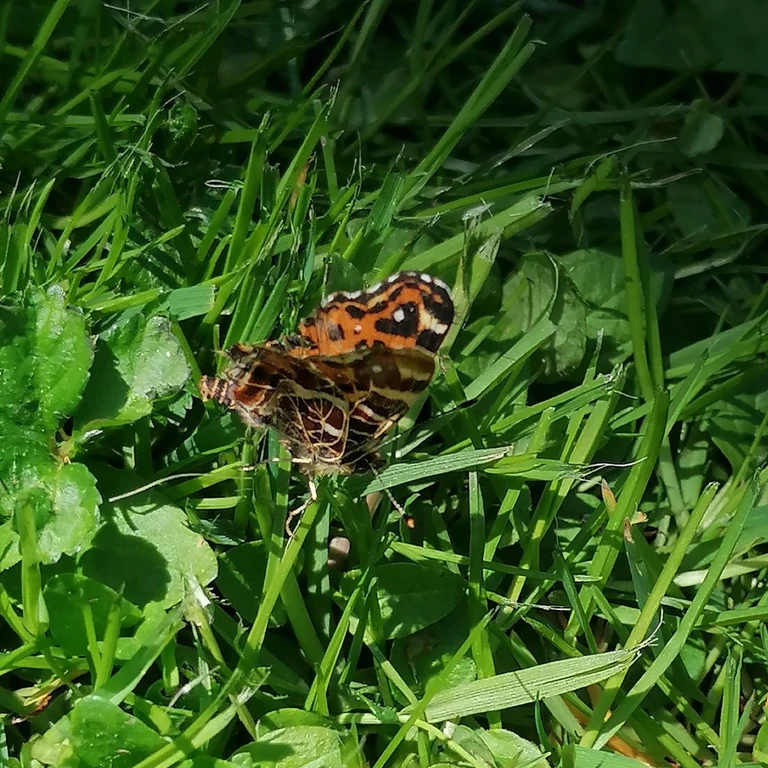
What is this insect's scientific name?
Araschnia levana
